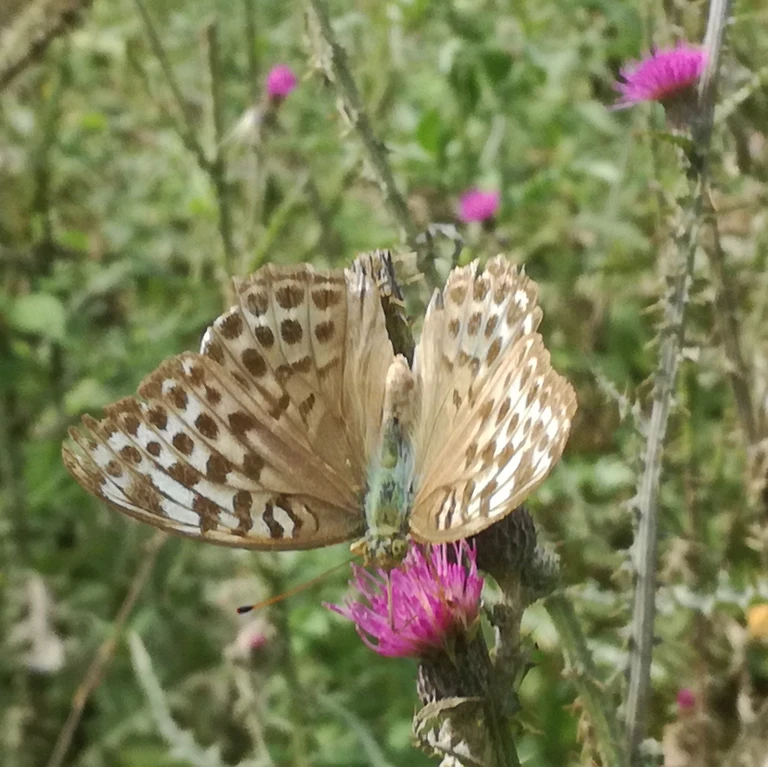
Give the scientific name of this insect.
Argynnis paphia
